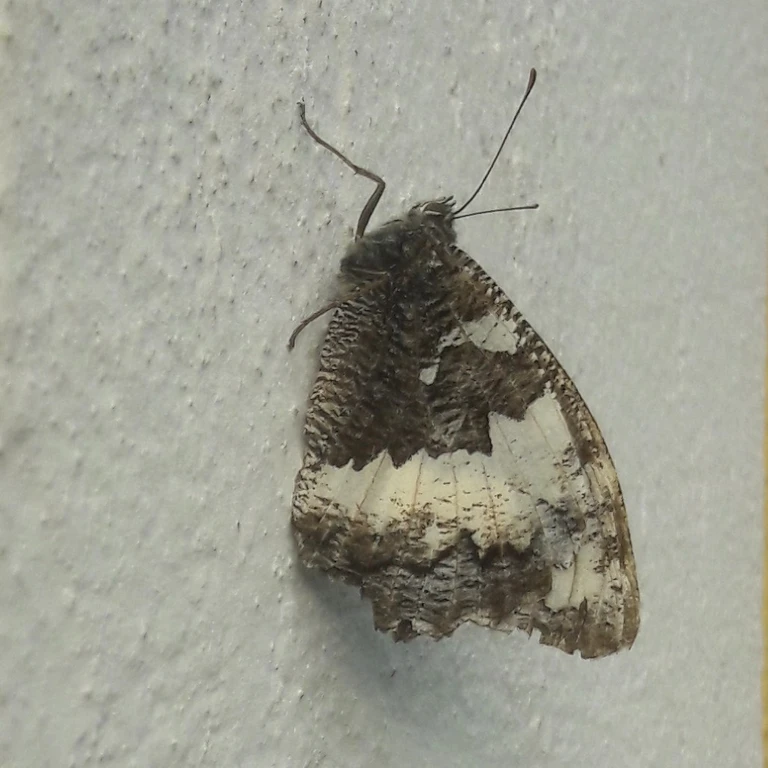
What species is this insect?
Brintesia circe
